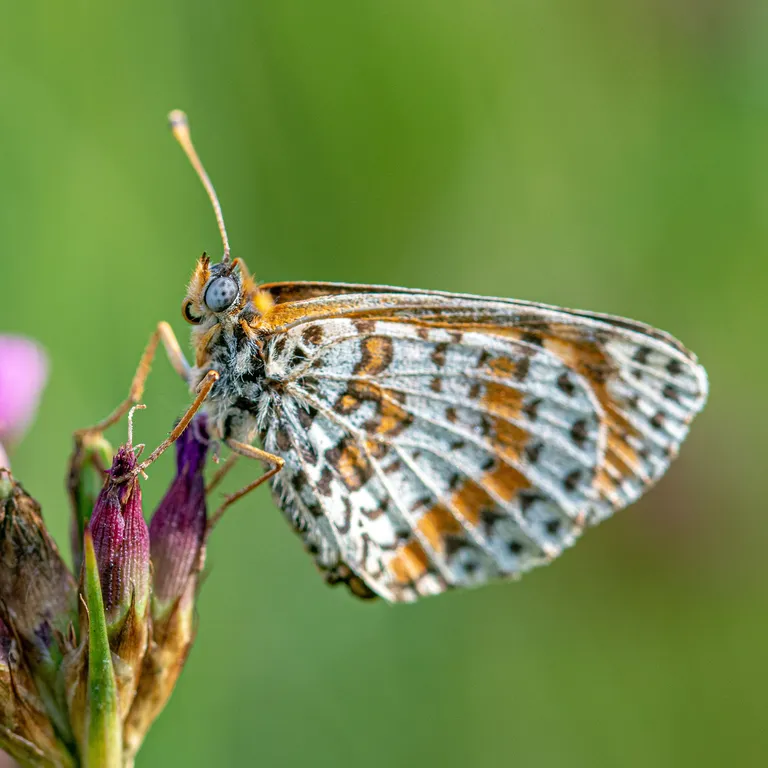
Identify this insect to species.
Melitaea didyma
